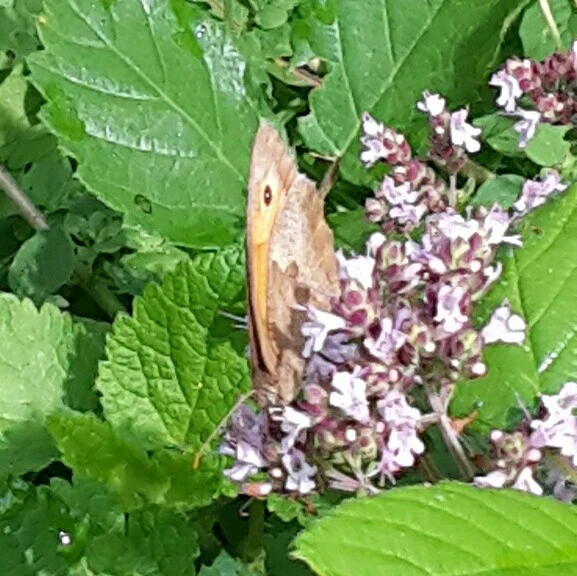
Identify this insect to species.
Maniola jurtina
